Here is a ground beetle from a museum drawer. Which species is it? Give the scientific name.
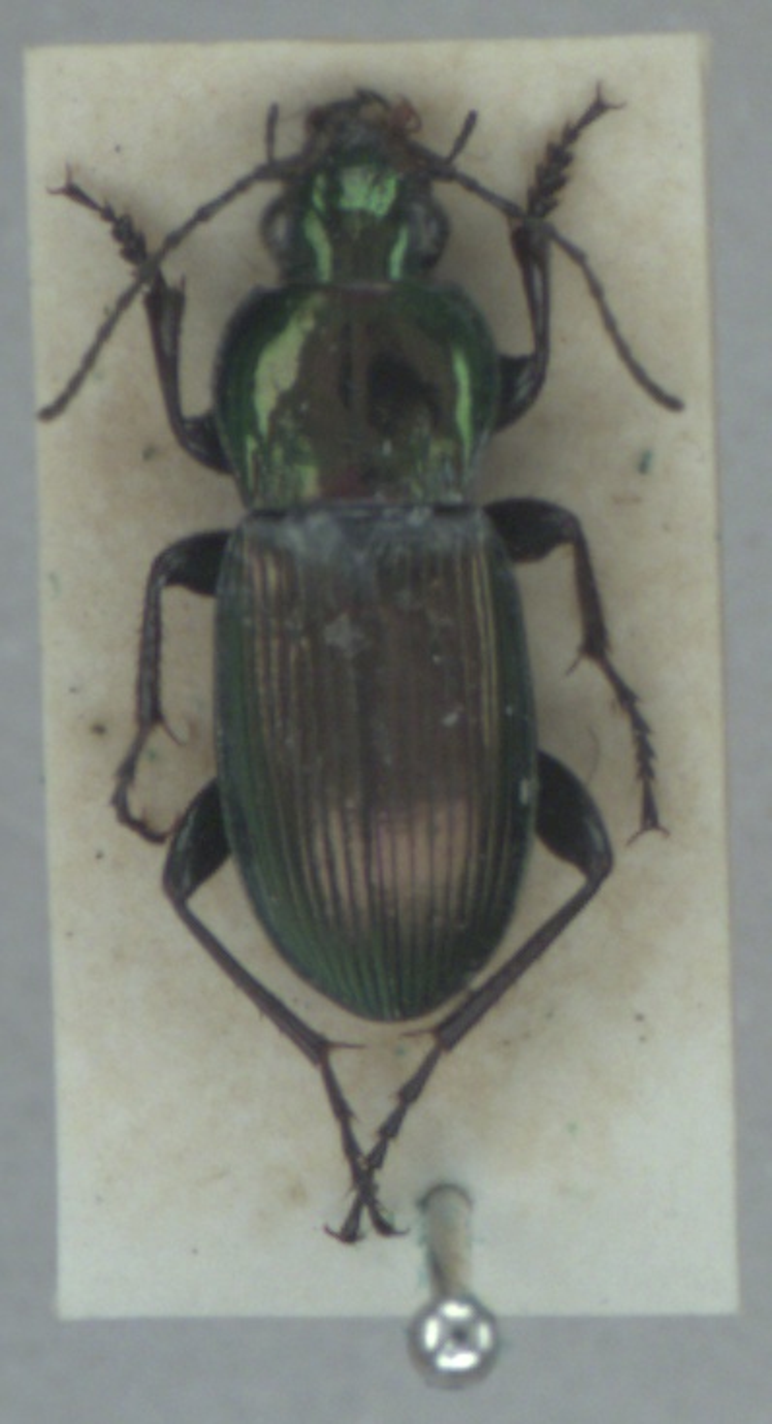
Poecilus lepidus
